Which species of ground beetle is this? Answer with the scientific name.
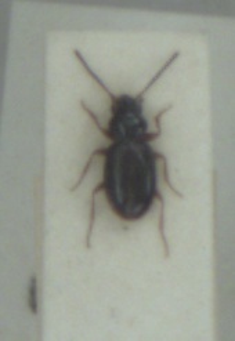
Bembidion gilvipes
